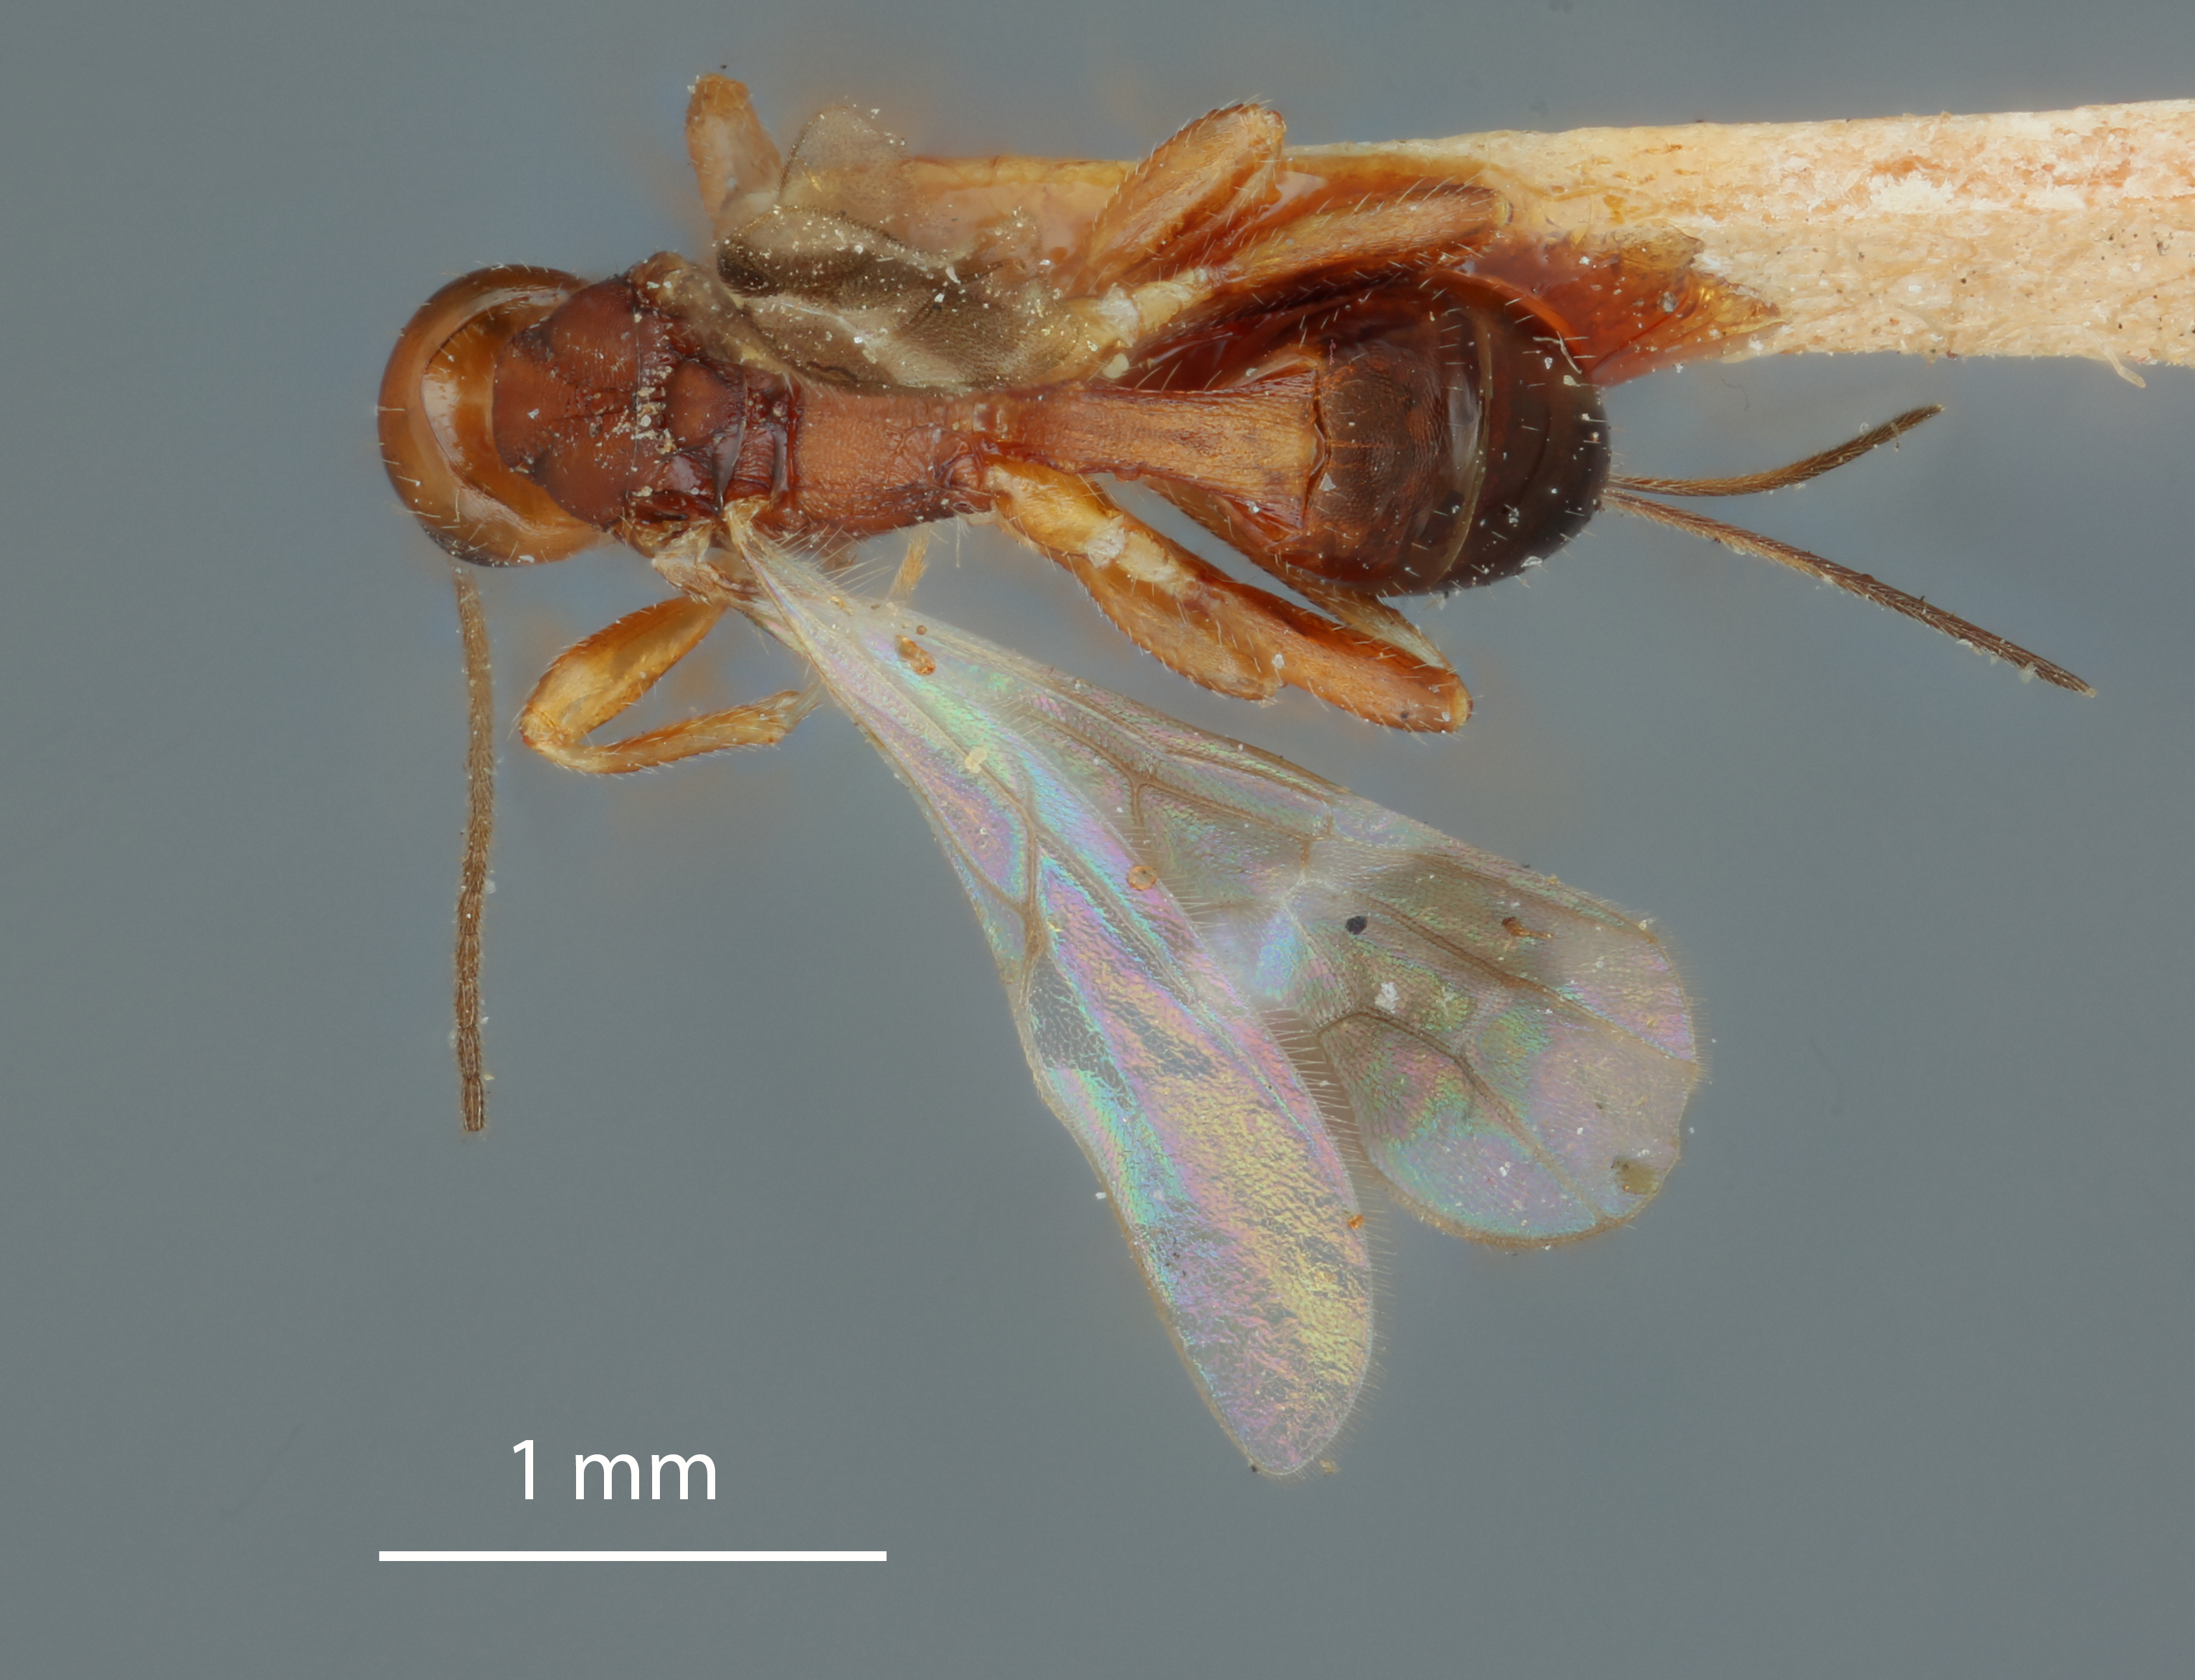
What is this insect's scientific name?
Spathius canadensis
